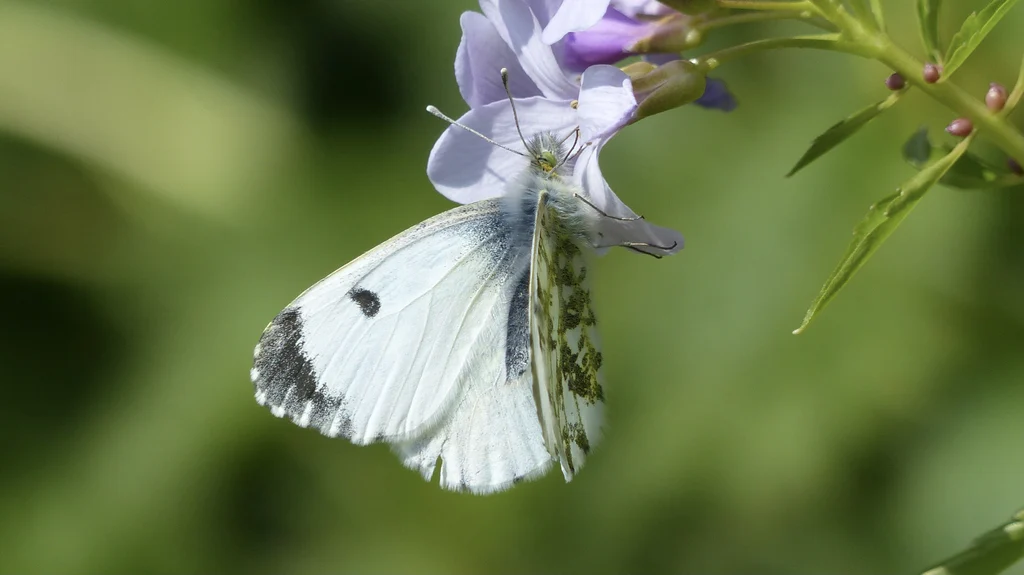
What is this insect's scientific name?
Anthocharis cardamines
